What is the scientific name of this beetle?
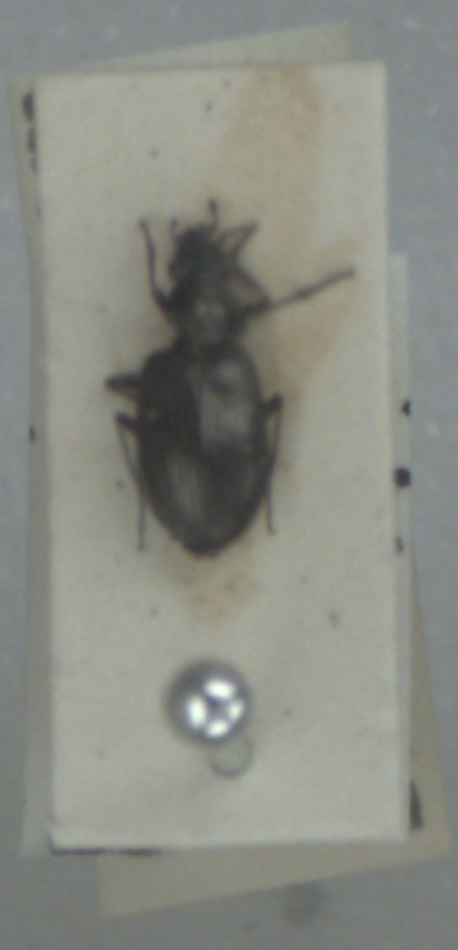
Bembidion punctulatum
